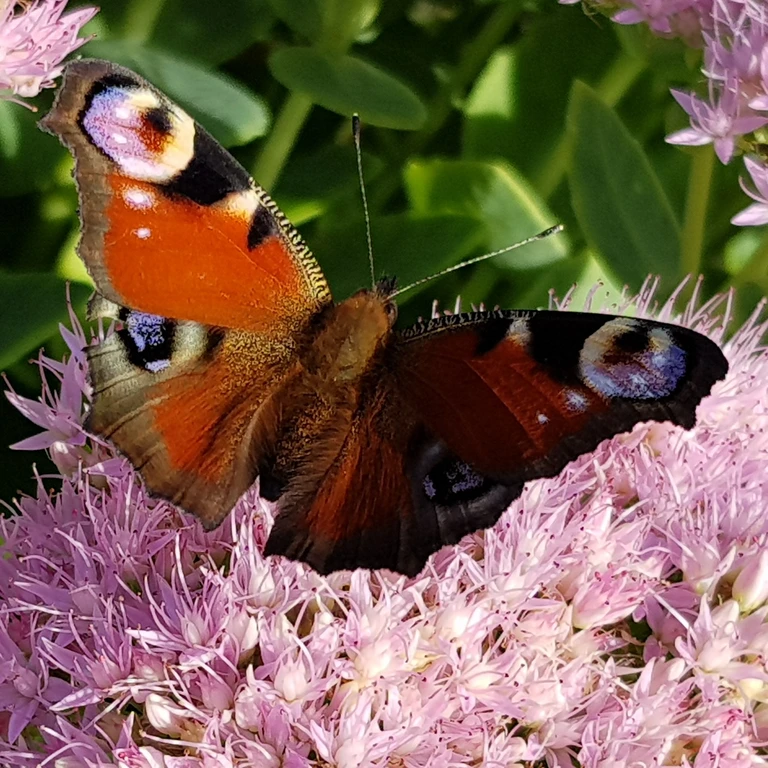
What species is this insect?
Aglais io
